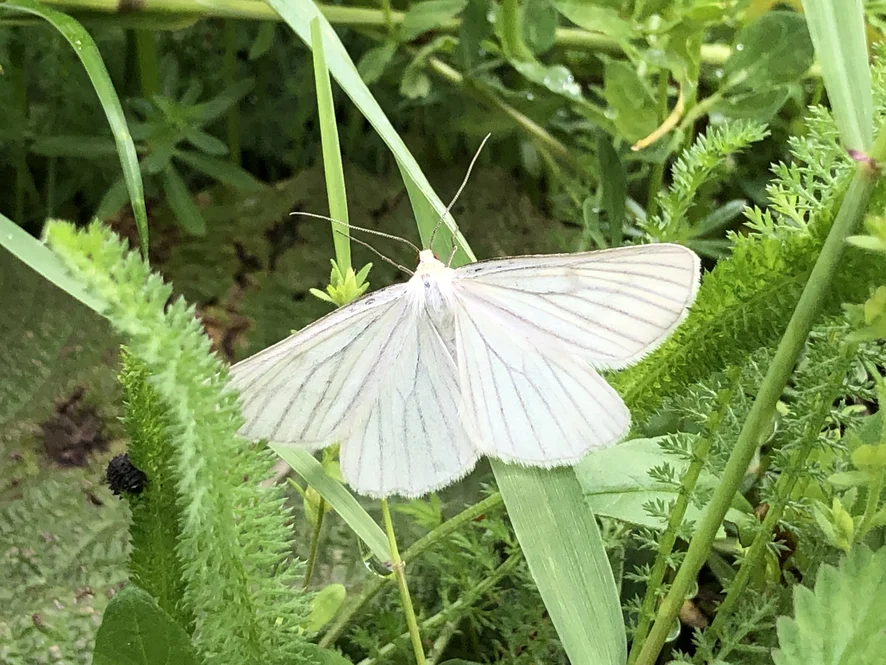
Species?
Siona lineata
